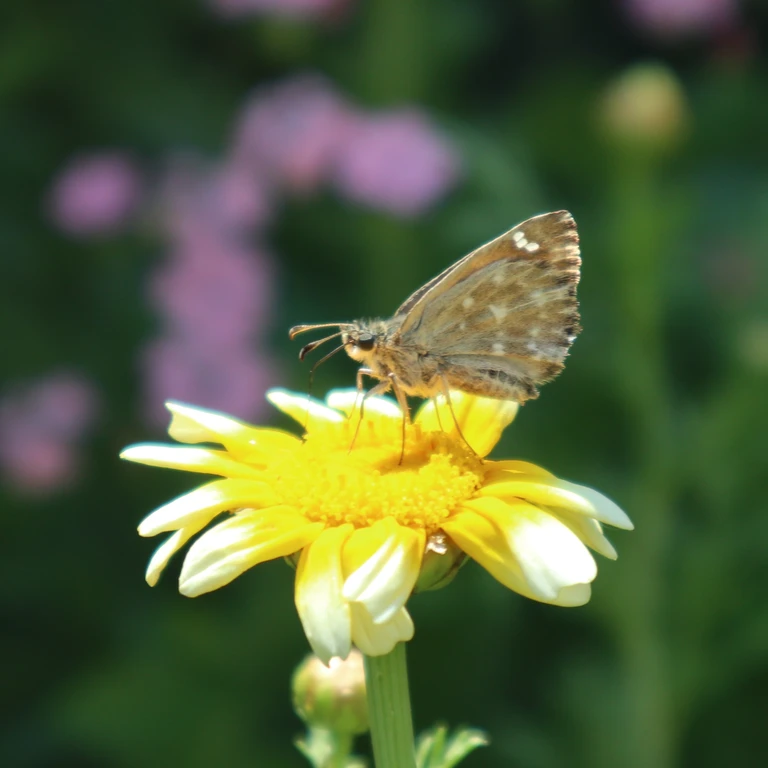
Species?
Carcharodus alceae
